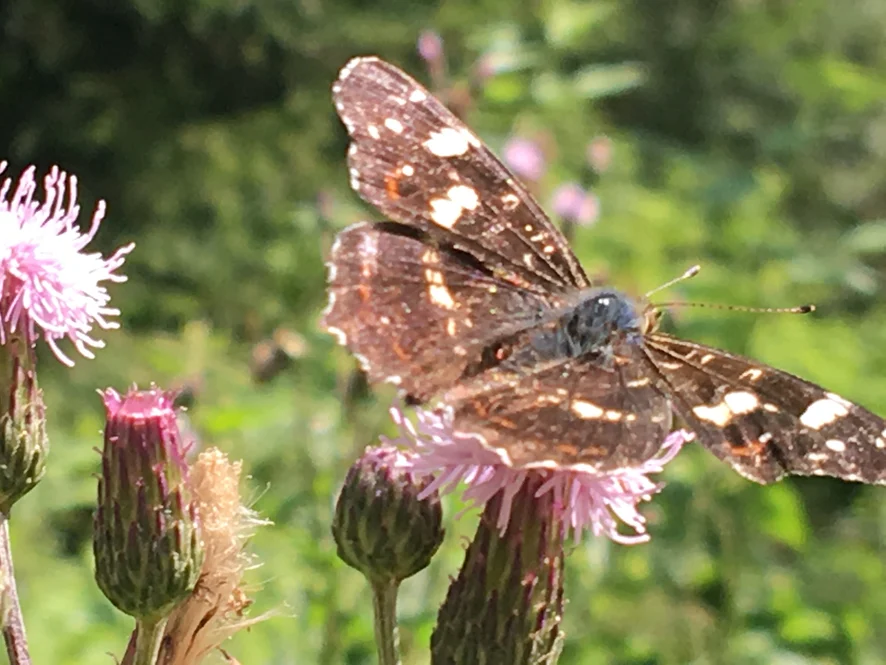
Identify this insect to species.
Araschnia levana
